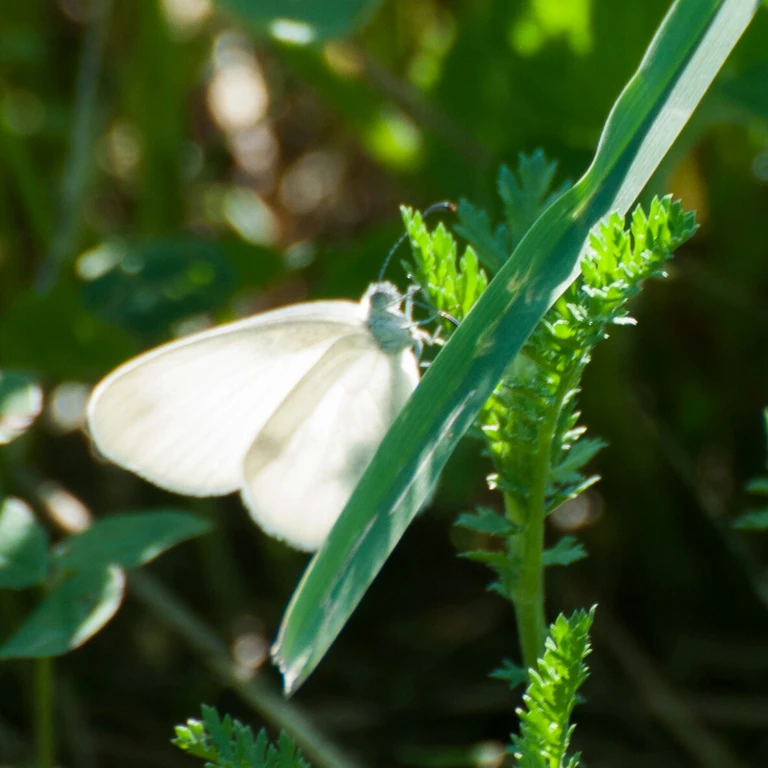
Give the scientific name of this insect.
Leptidea sinapis/juvernica
